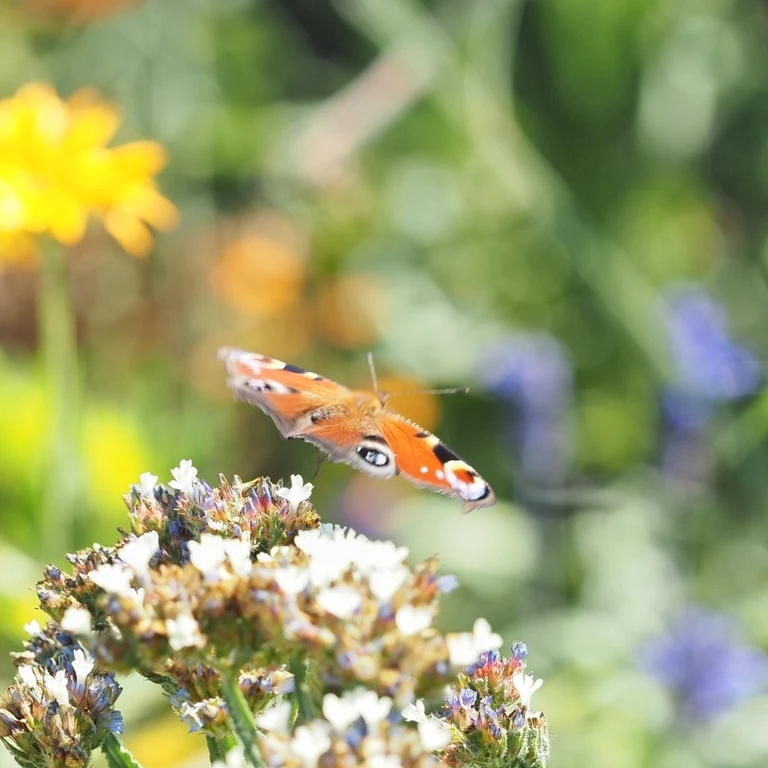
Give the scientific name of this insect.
Aglais io
